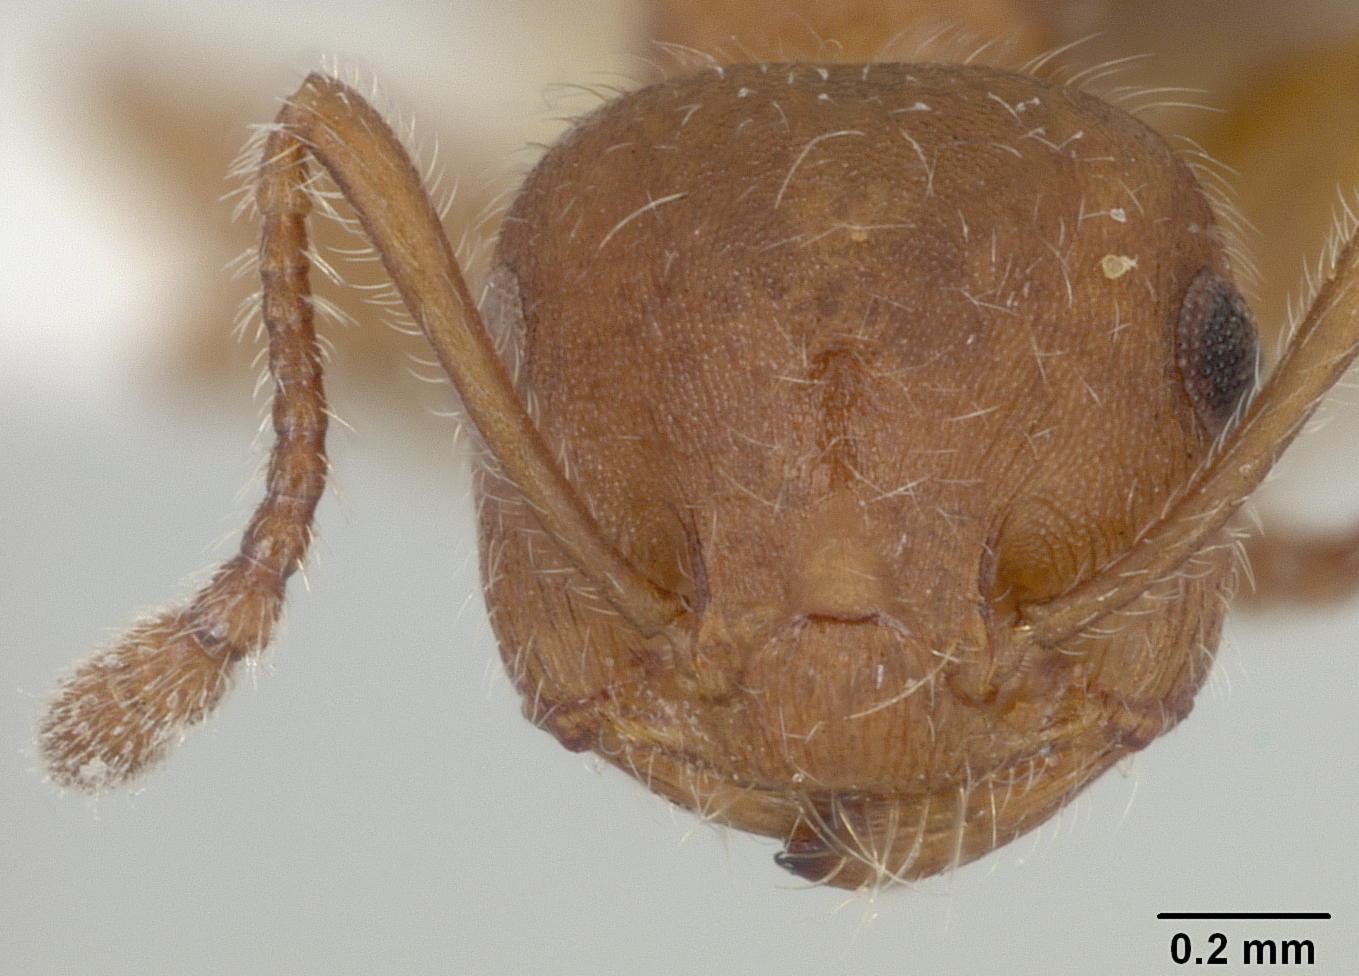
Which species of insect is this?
Crematogaster patei
